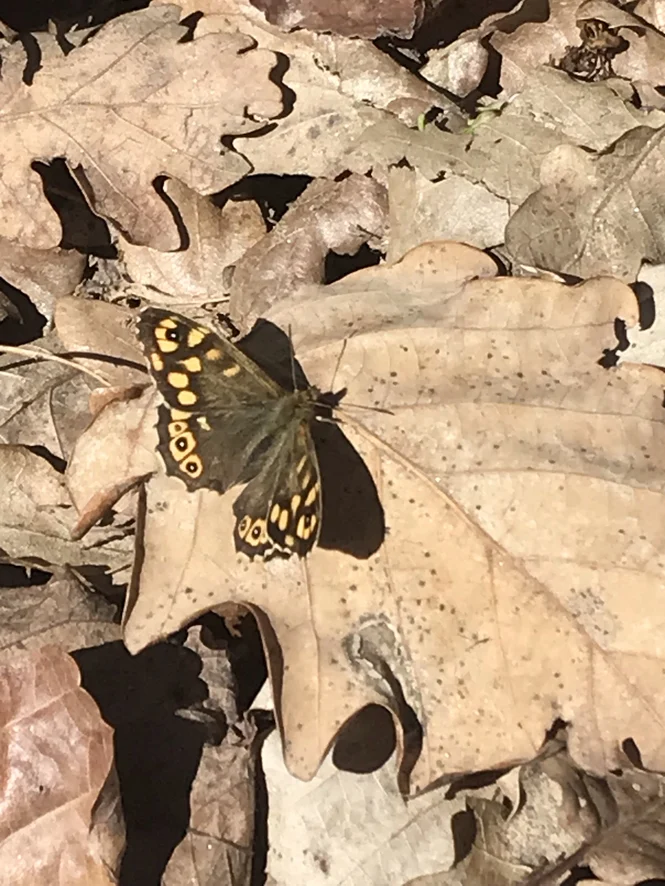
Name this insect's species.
Pararge aegeria
